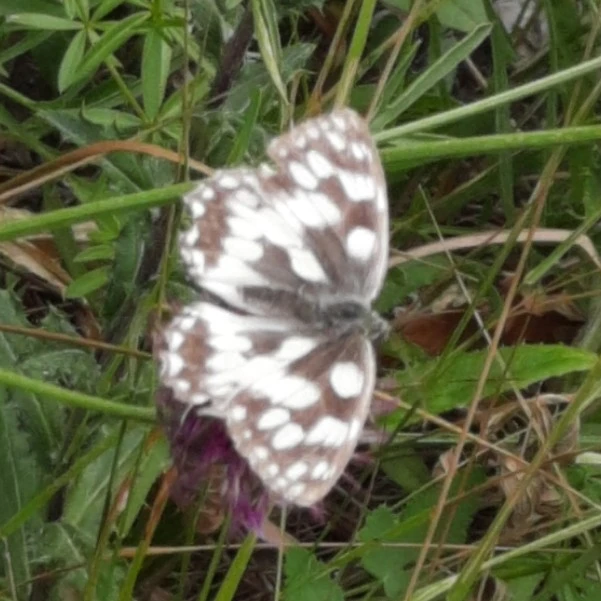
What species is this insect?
Melanargia galathea
